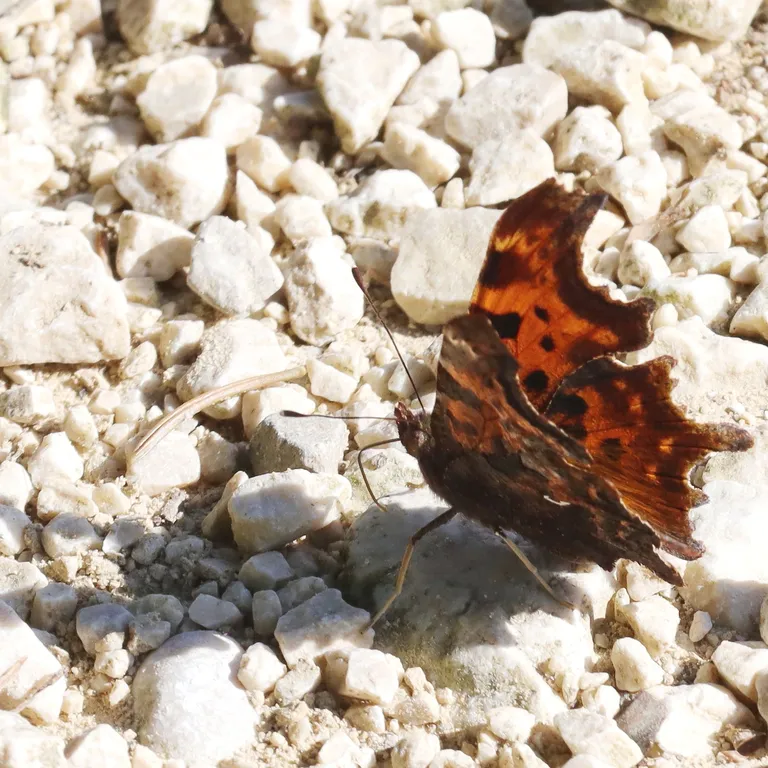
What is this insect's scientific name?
Polygonia c-album
